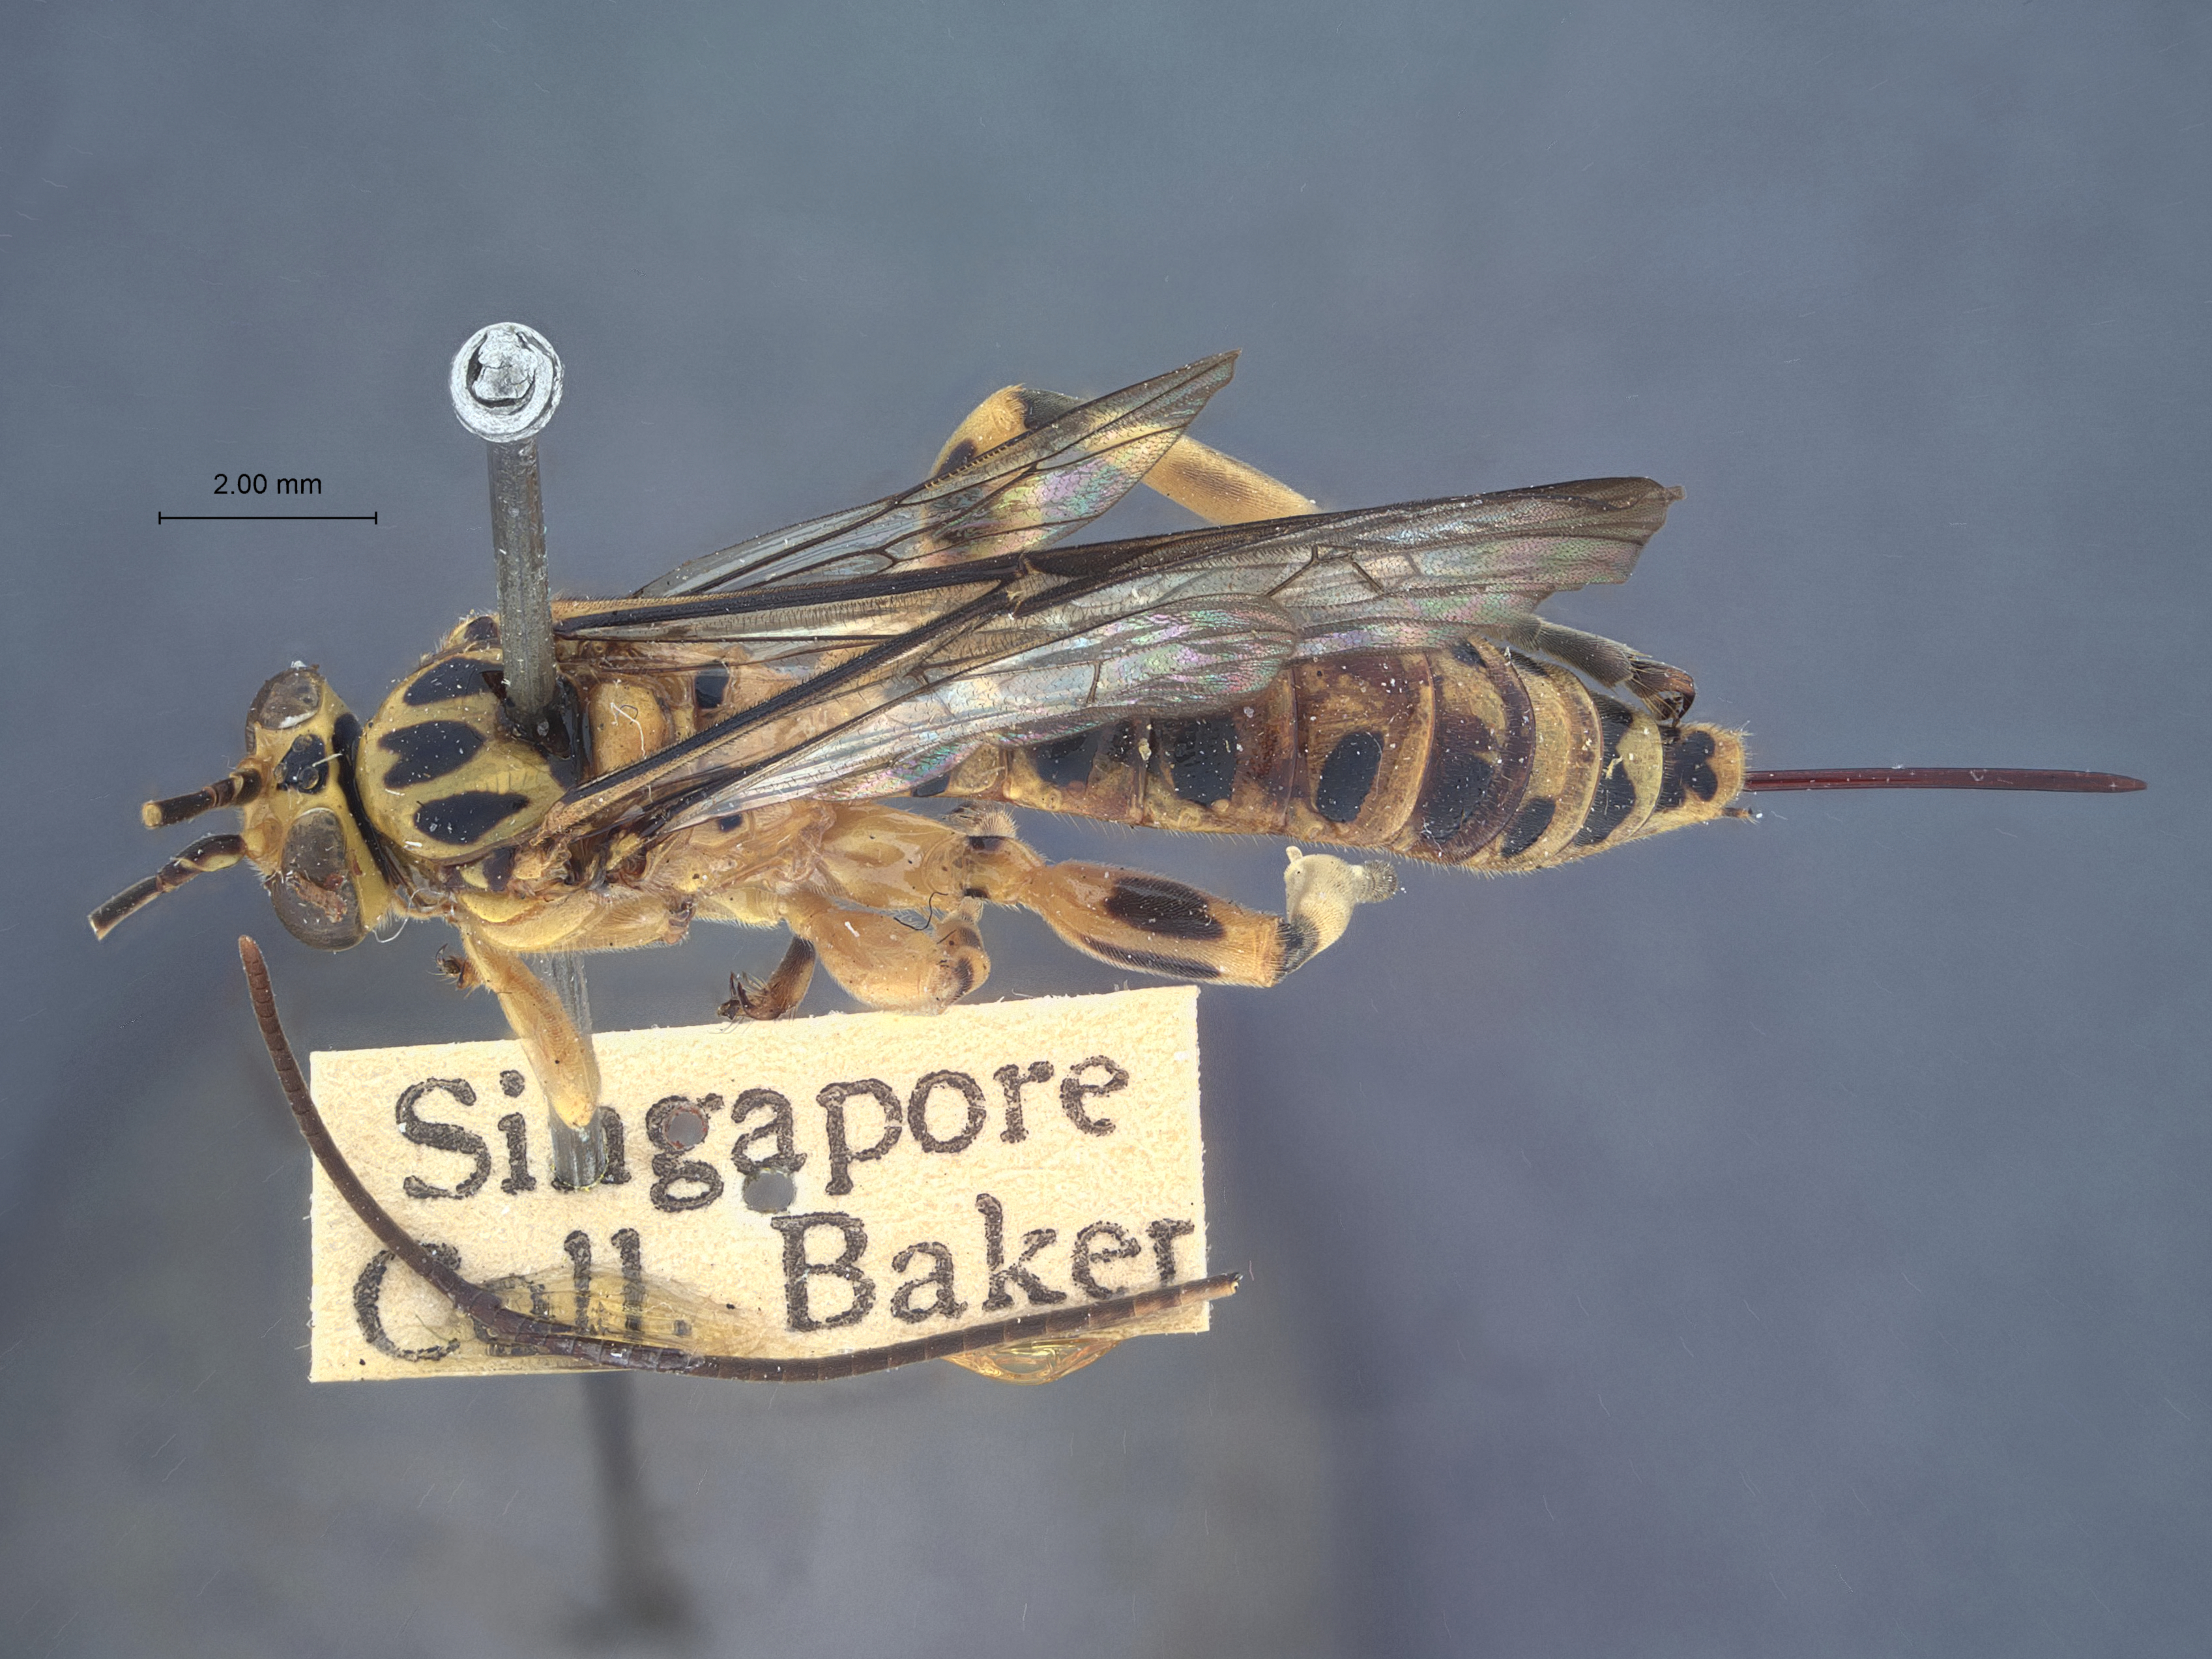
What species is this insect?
Xanthopimpla verrucula
